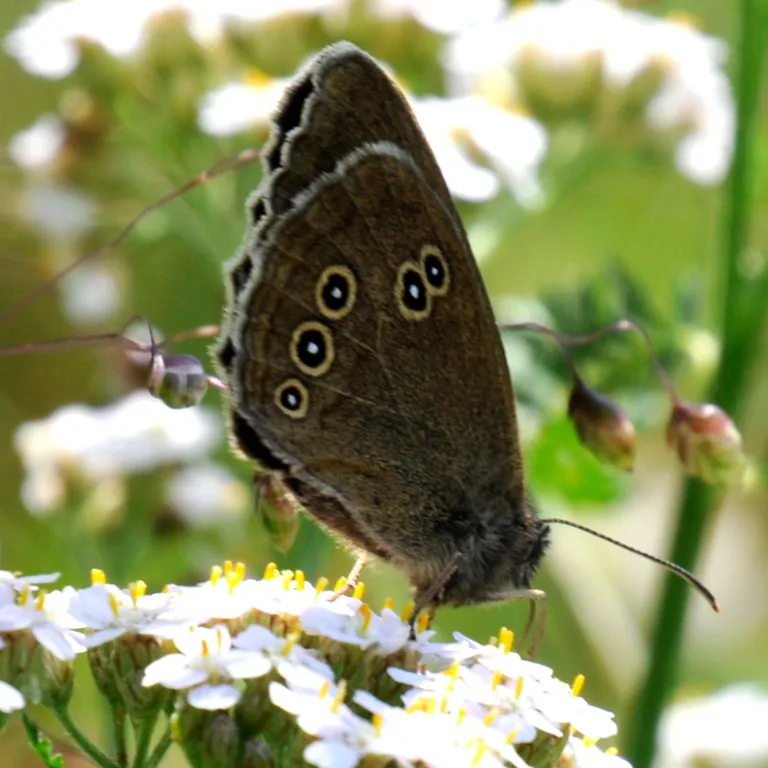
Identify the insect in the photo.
Aphantopus hyperantus
